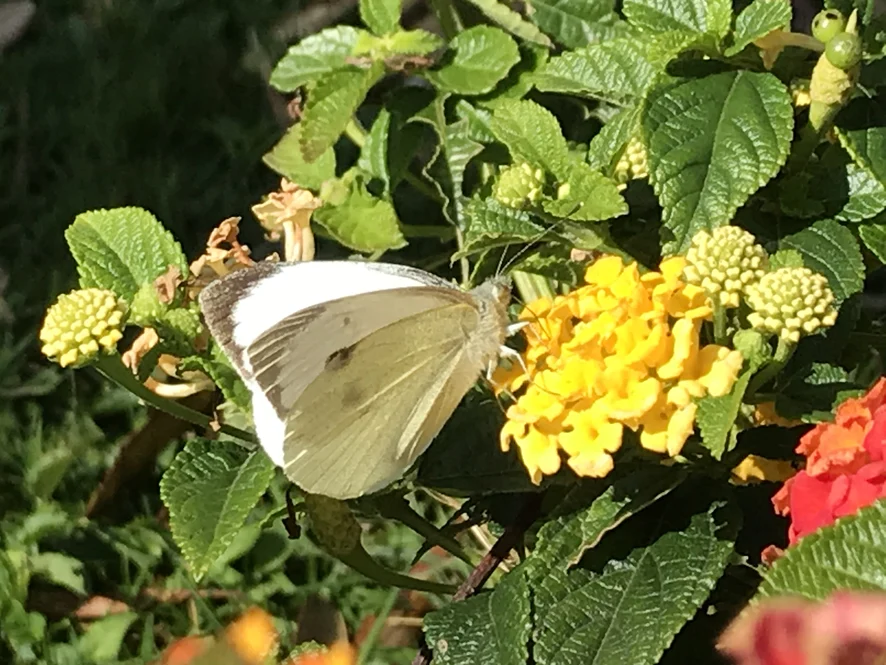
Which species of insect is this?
Pieris brassicae
